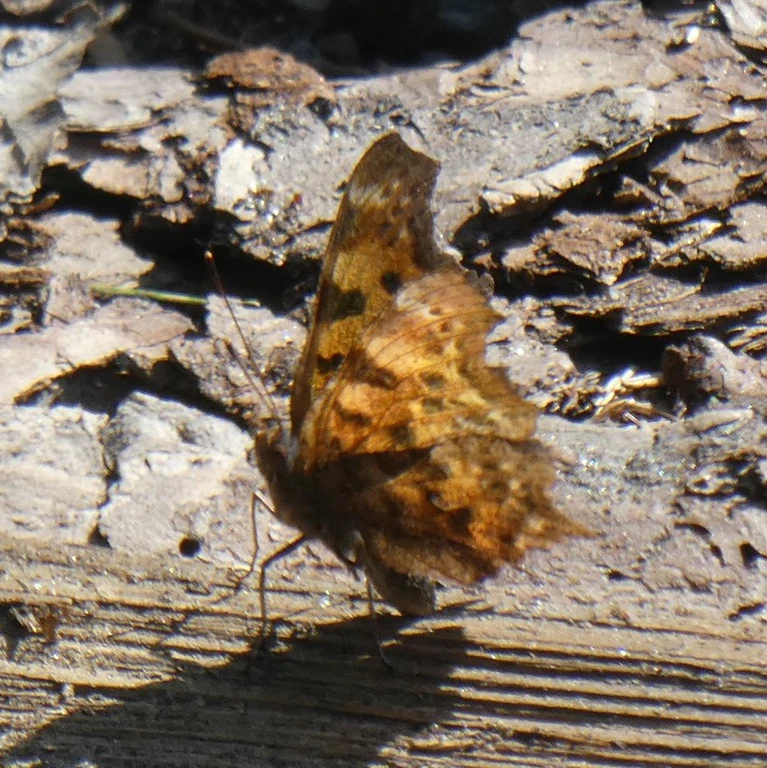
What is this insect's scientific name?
Polygonia c-album
